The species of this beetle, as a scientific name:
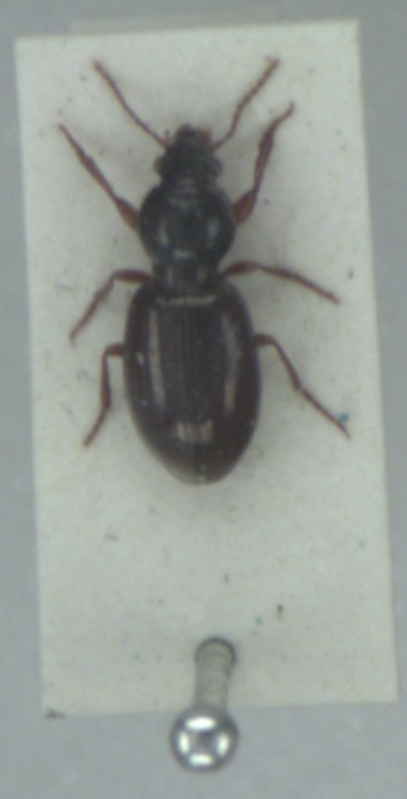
Miscodera arctica
